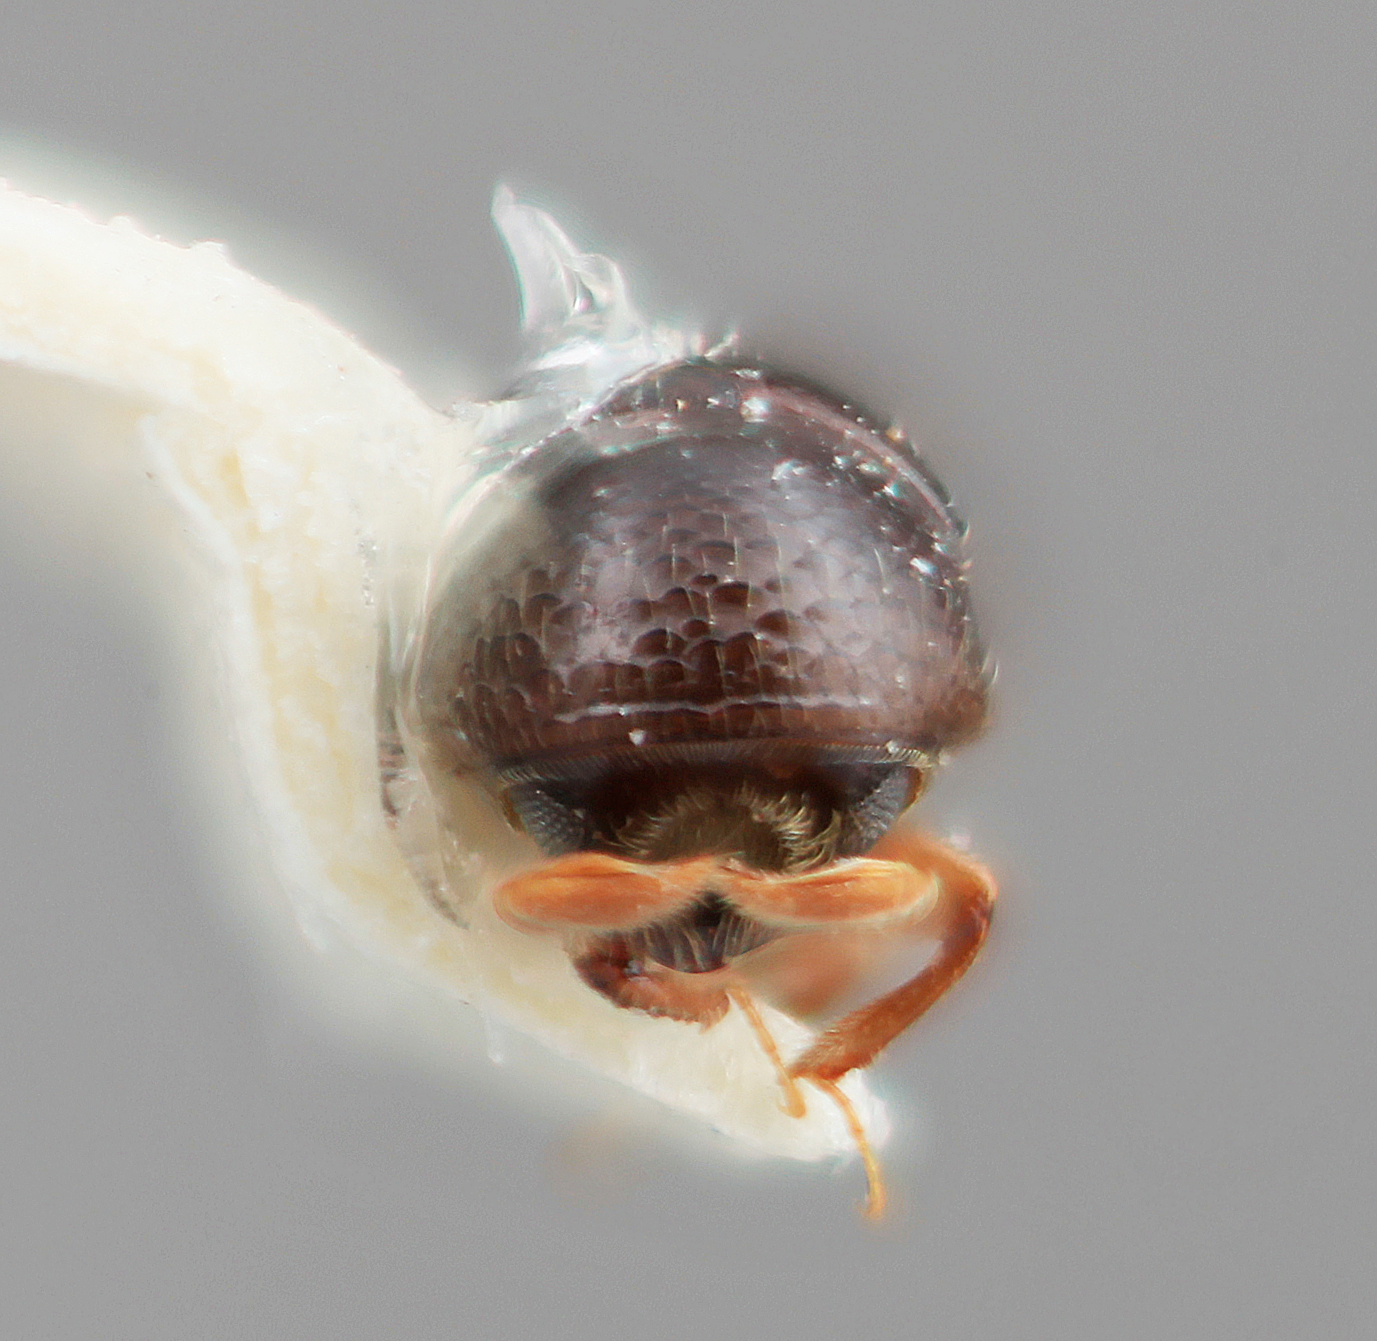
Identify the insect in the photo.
Corthylus simplicis
